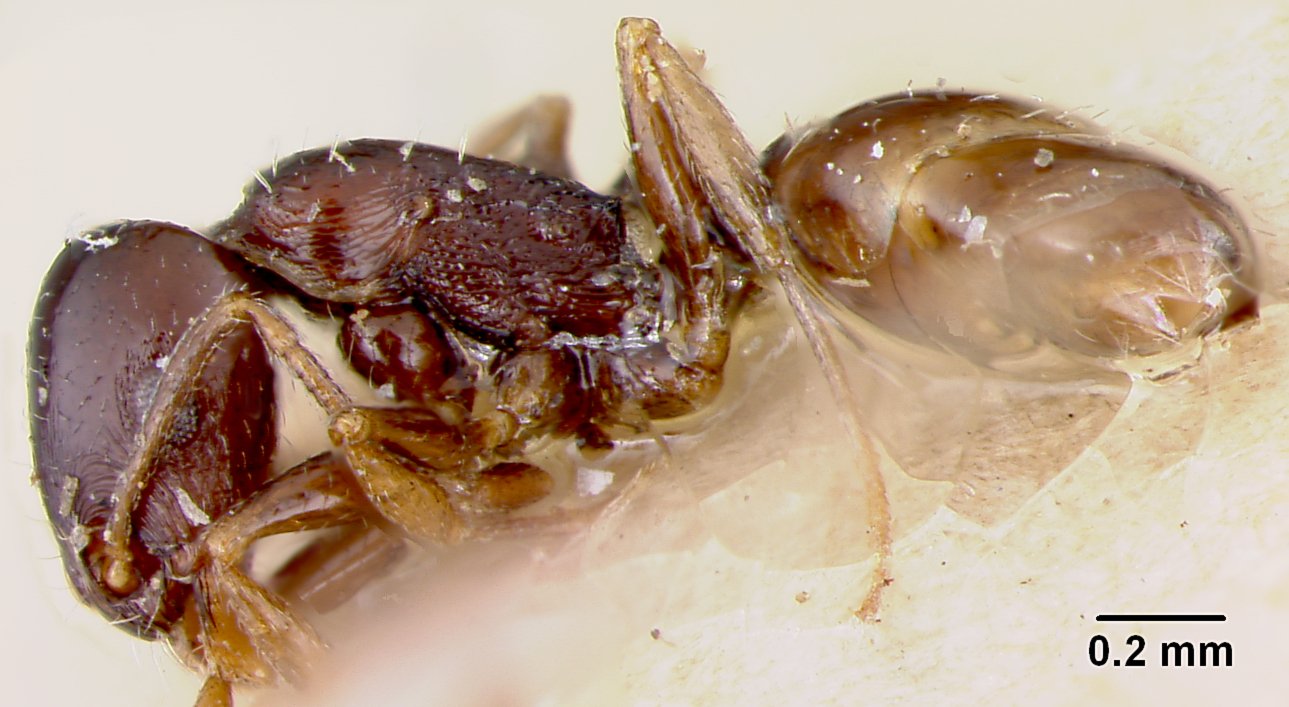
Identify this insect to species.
Leptothorax manni
